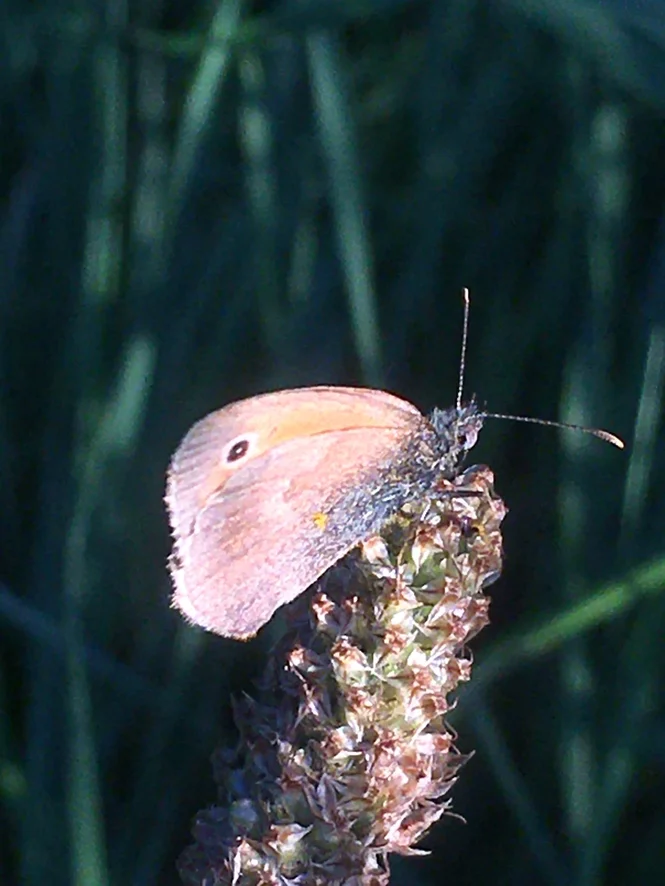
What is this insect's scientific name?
Coenonympha pamphilus
